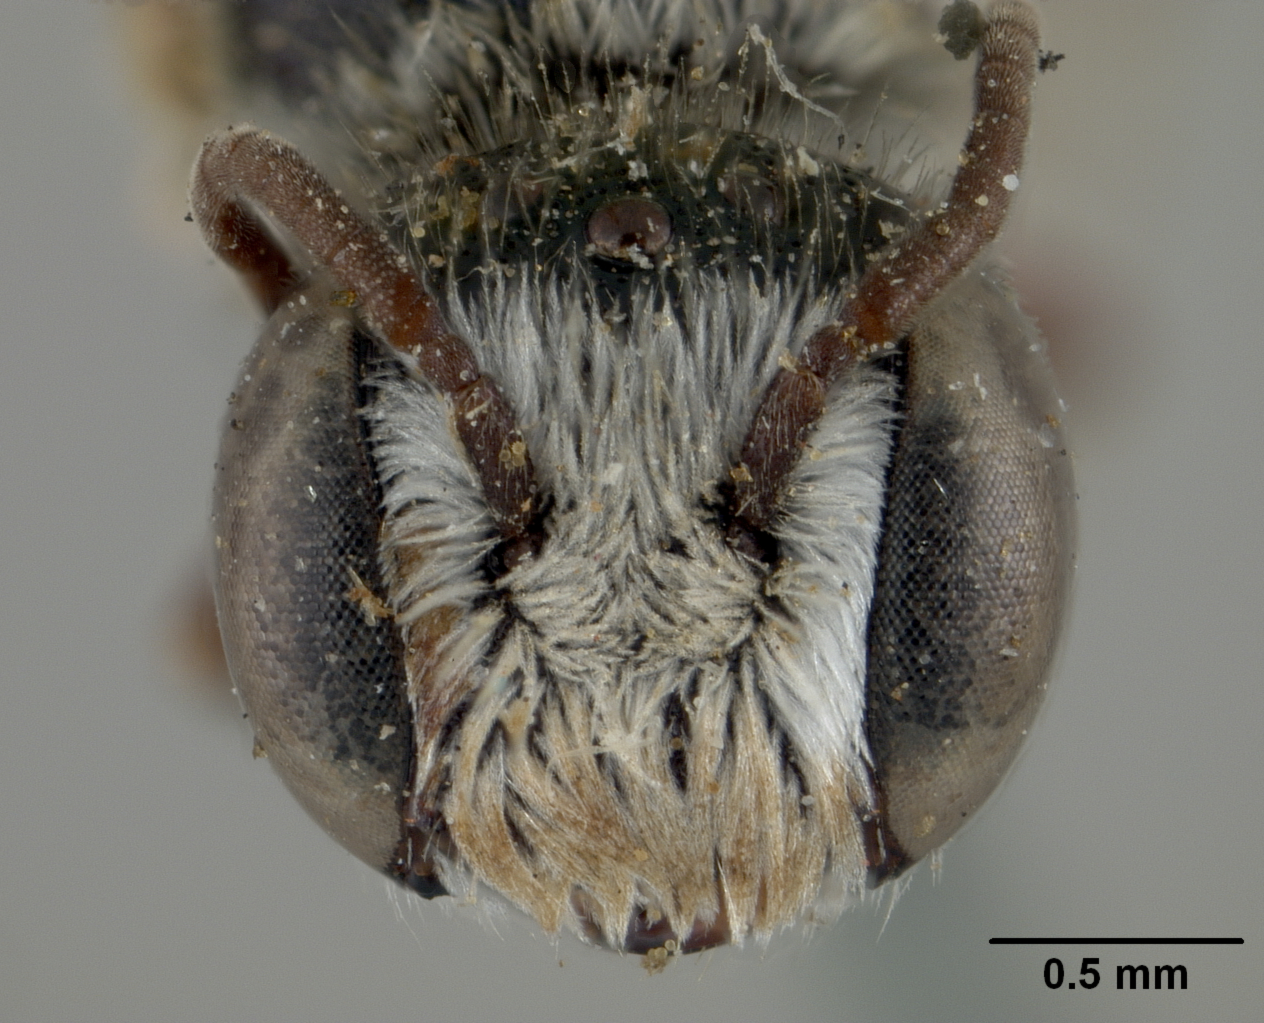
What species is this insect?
Heriades bigeloviae
